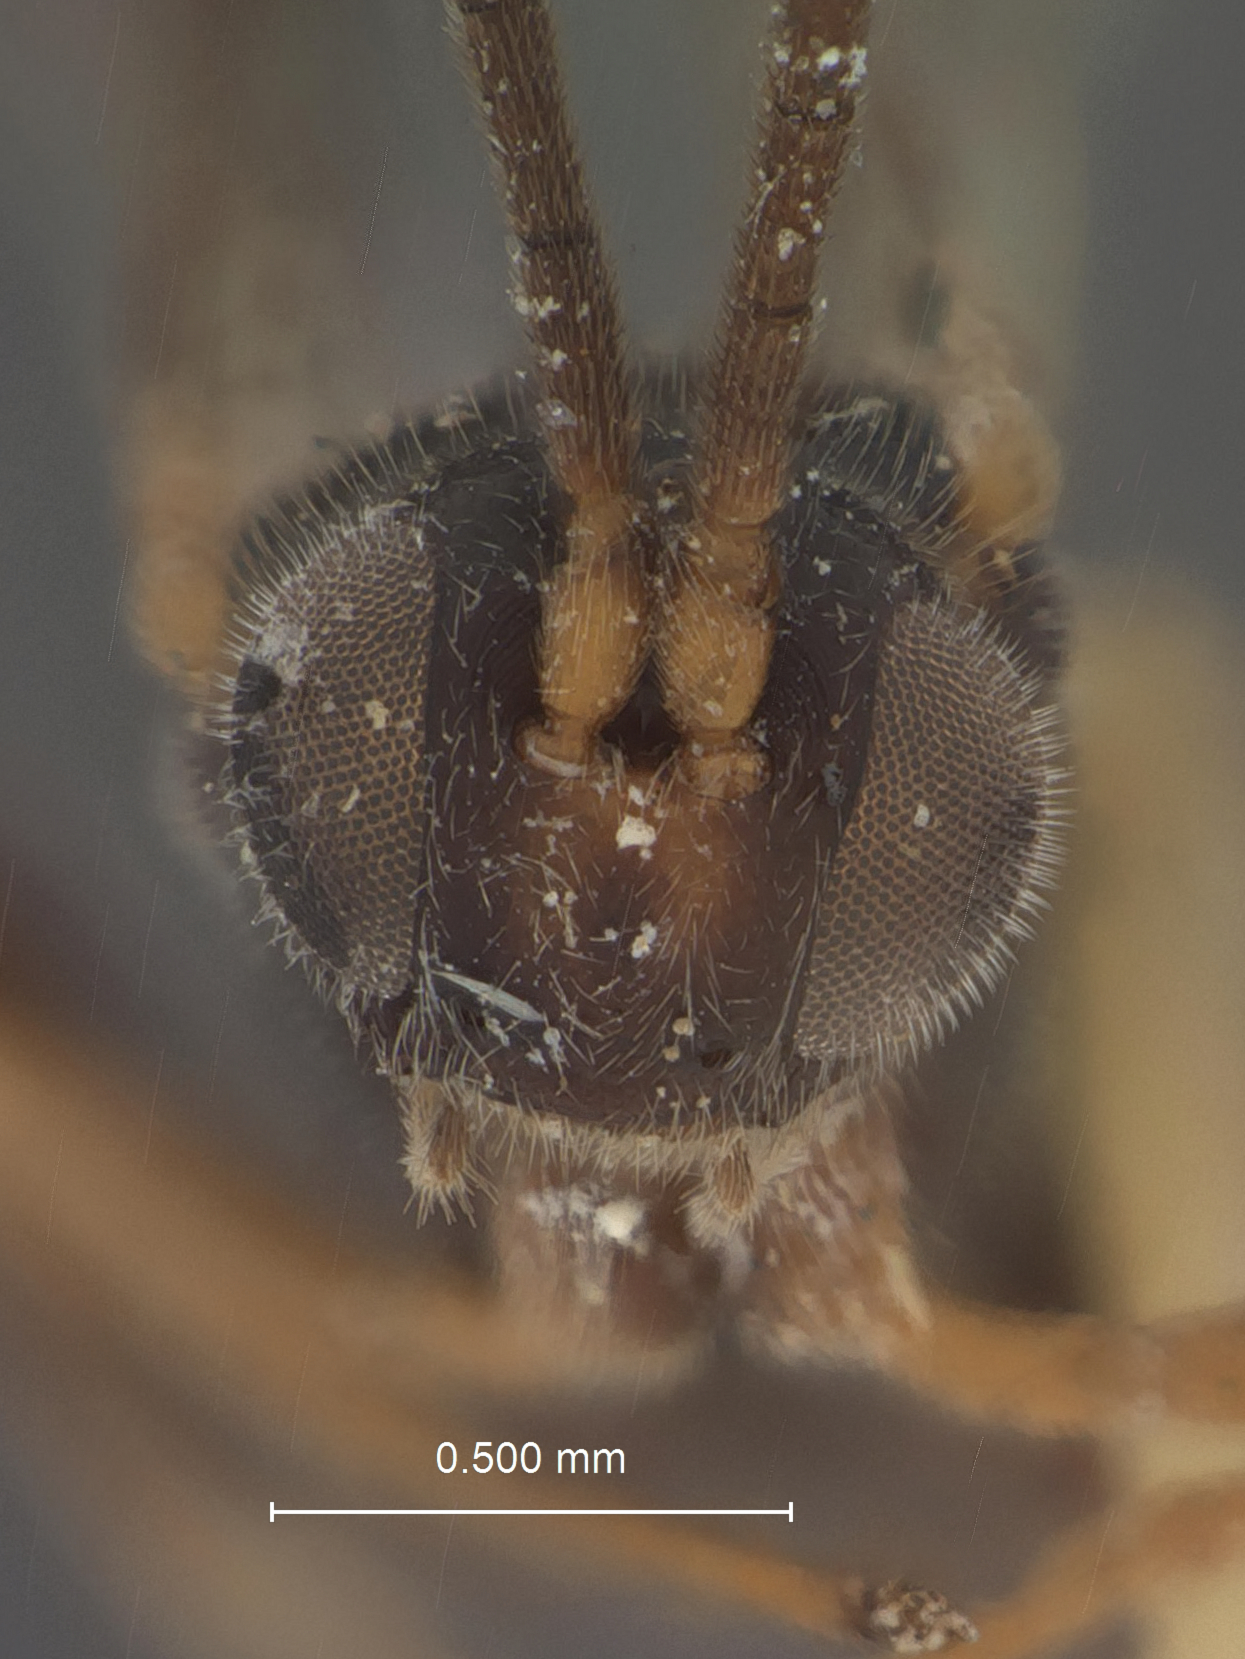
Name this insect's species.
Apanteles trifasciatus
